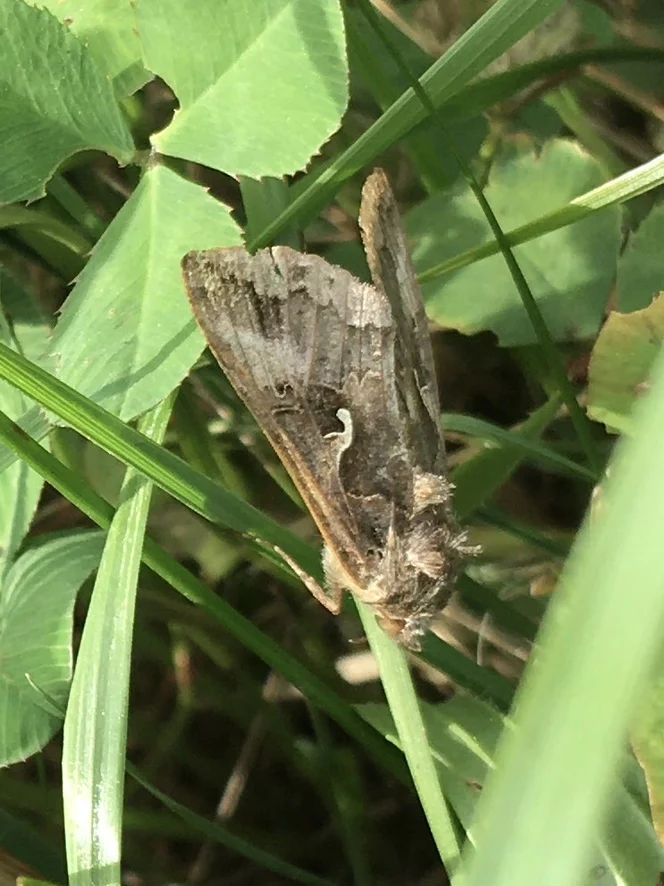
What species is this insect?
Autographa gamma
